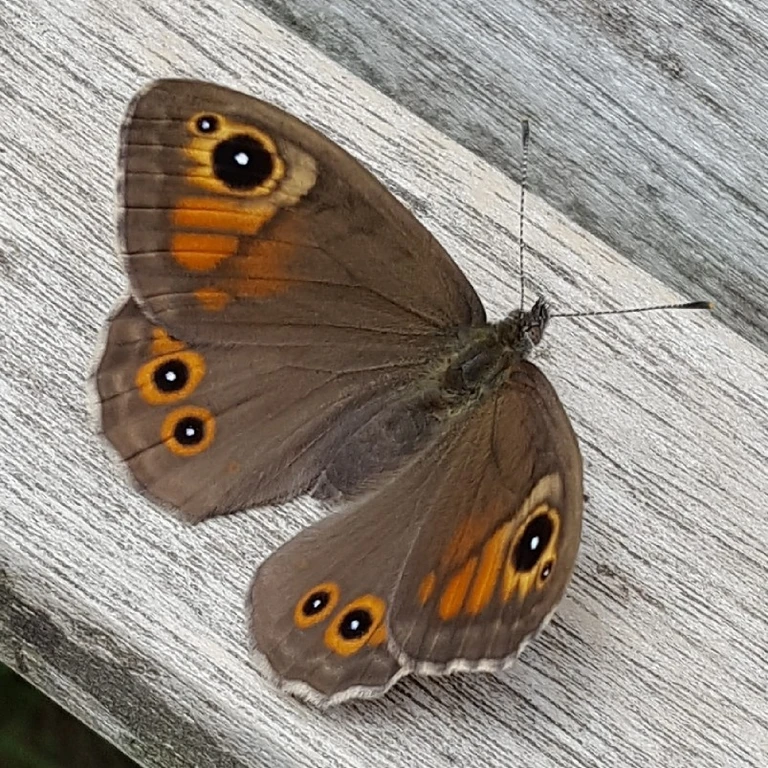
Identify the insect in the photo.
Lasiommata maera (also Pararge maera)
